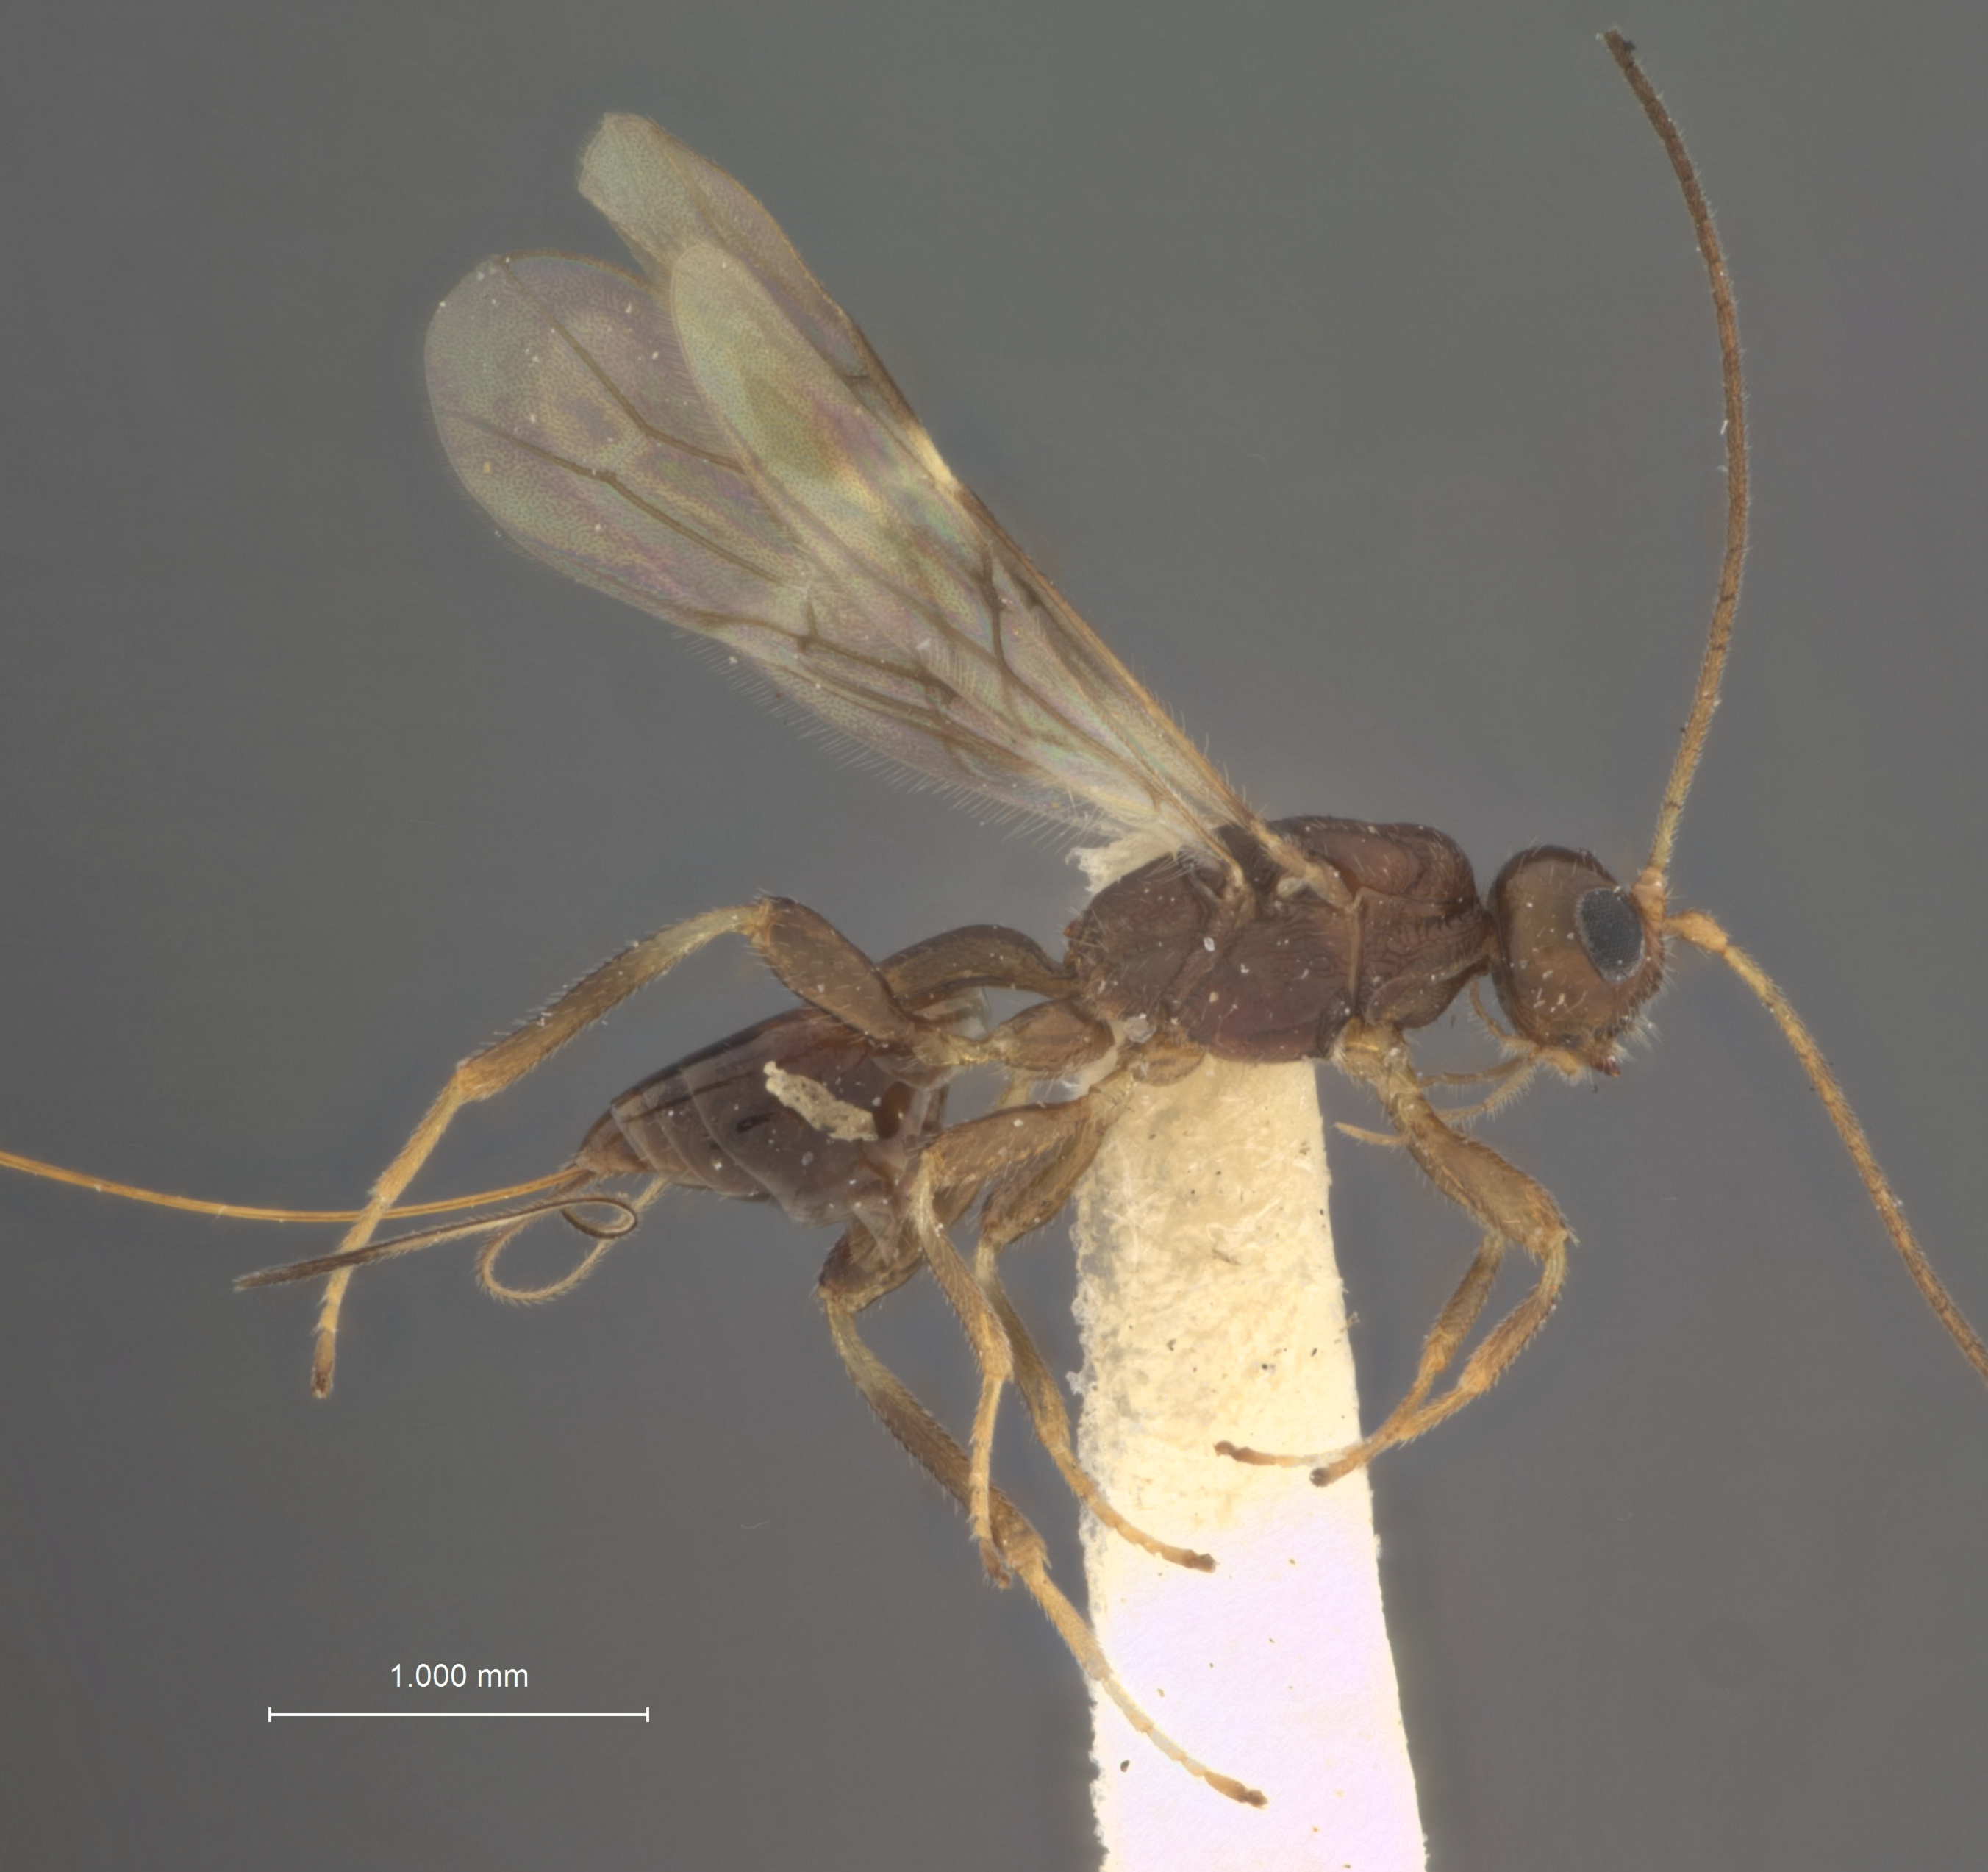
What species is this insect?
Spathius brunneri
